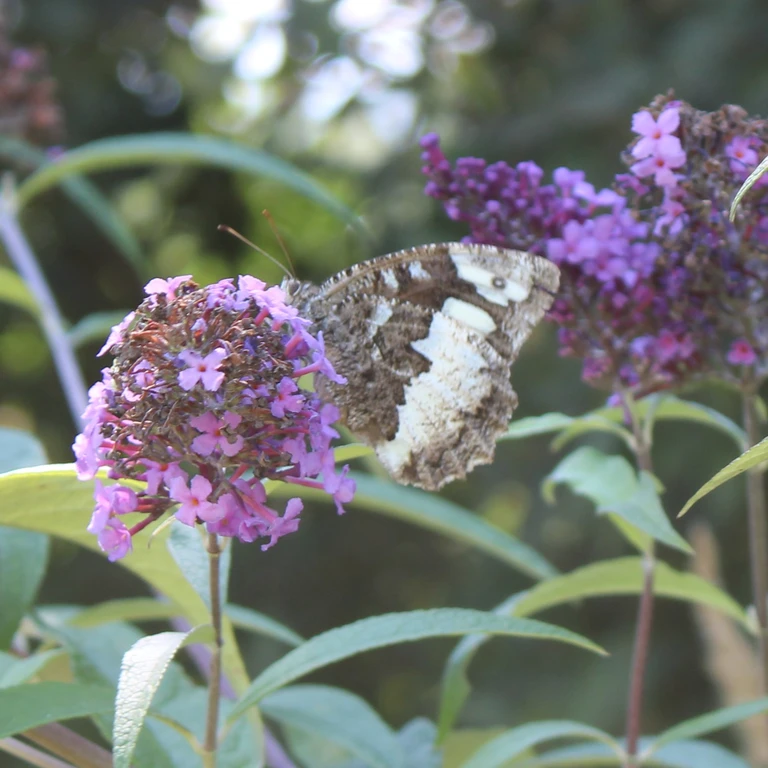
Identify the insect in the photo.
Brintesia circe
